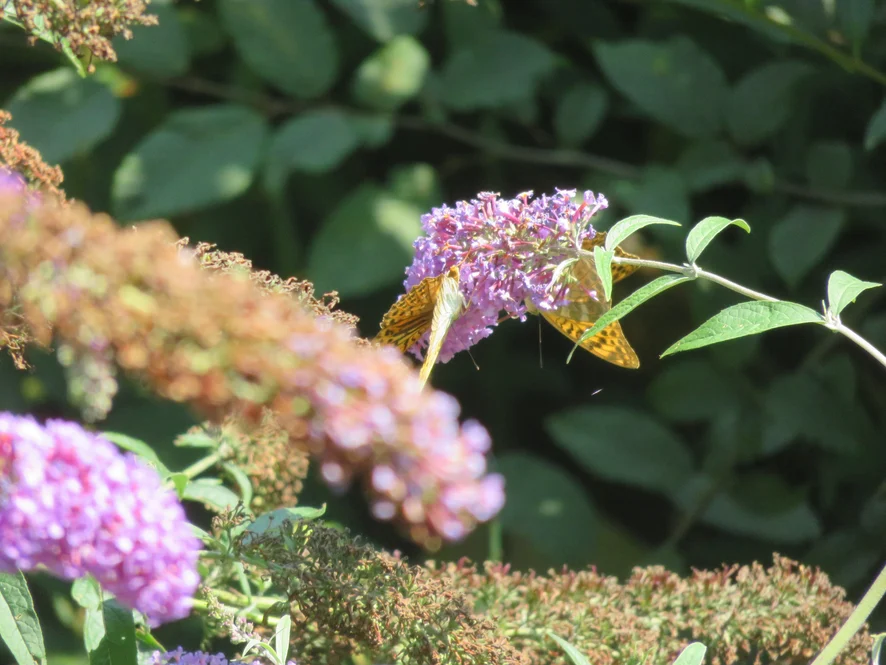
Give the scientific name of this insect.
Argynnis paphia
